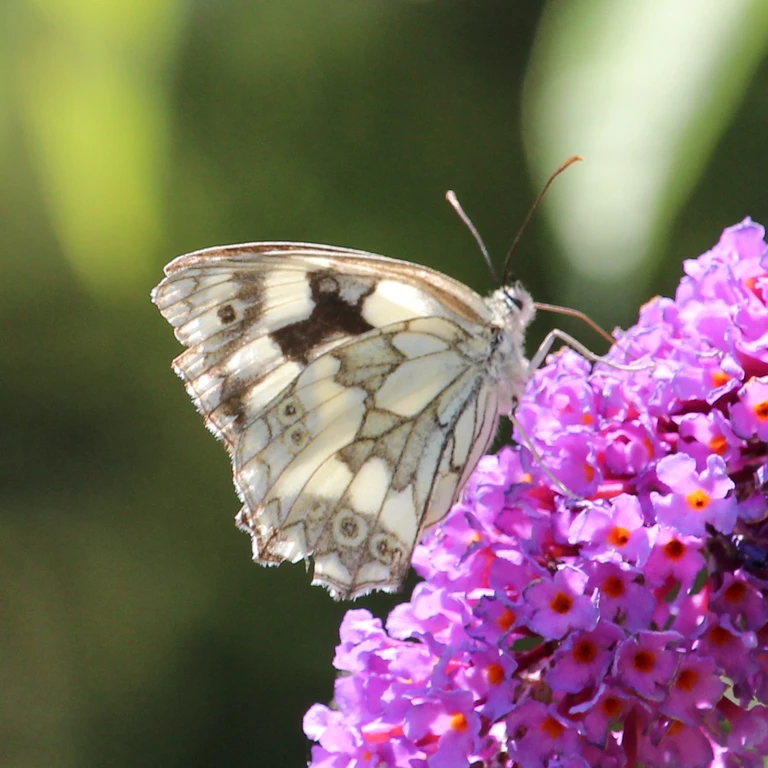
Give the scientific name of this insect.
Melanargia galathea
